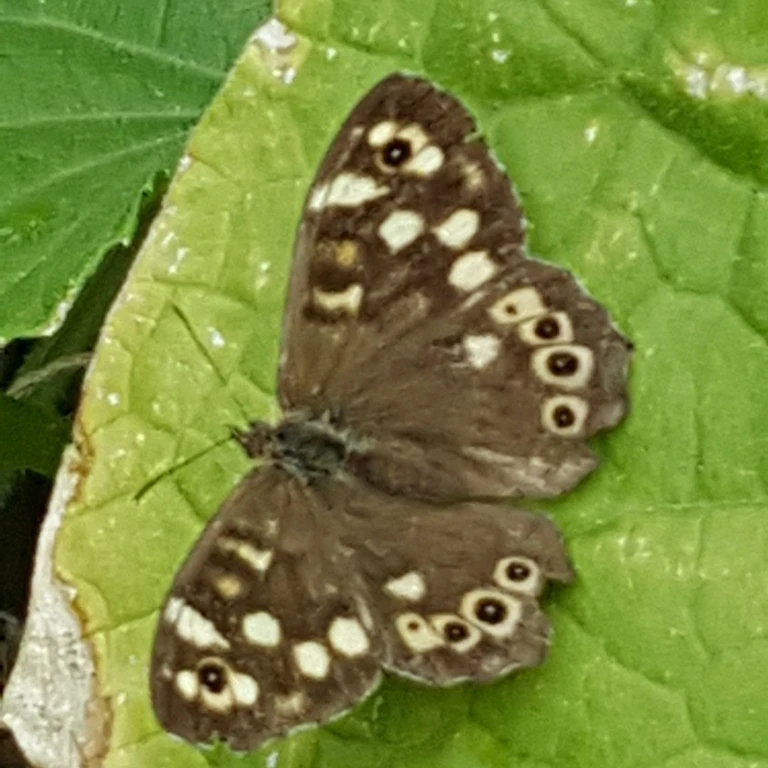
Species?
Pararge aegeria
